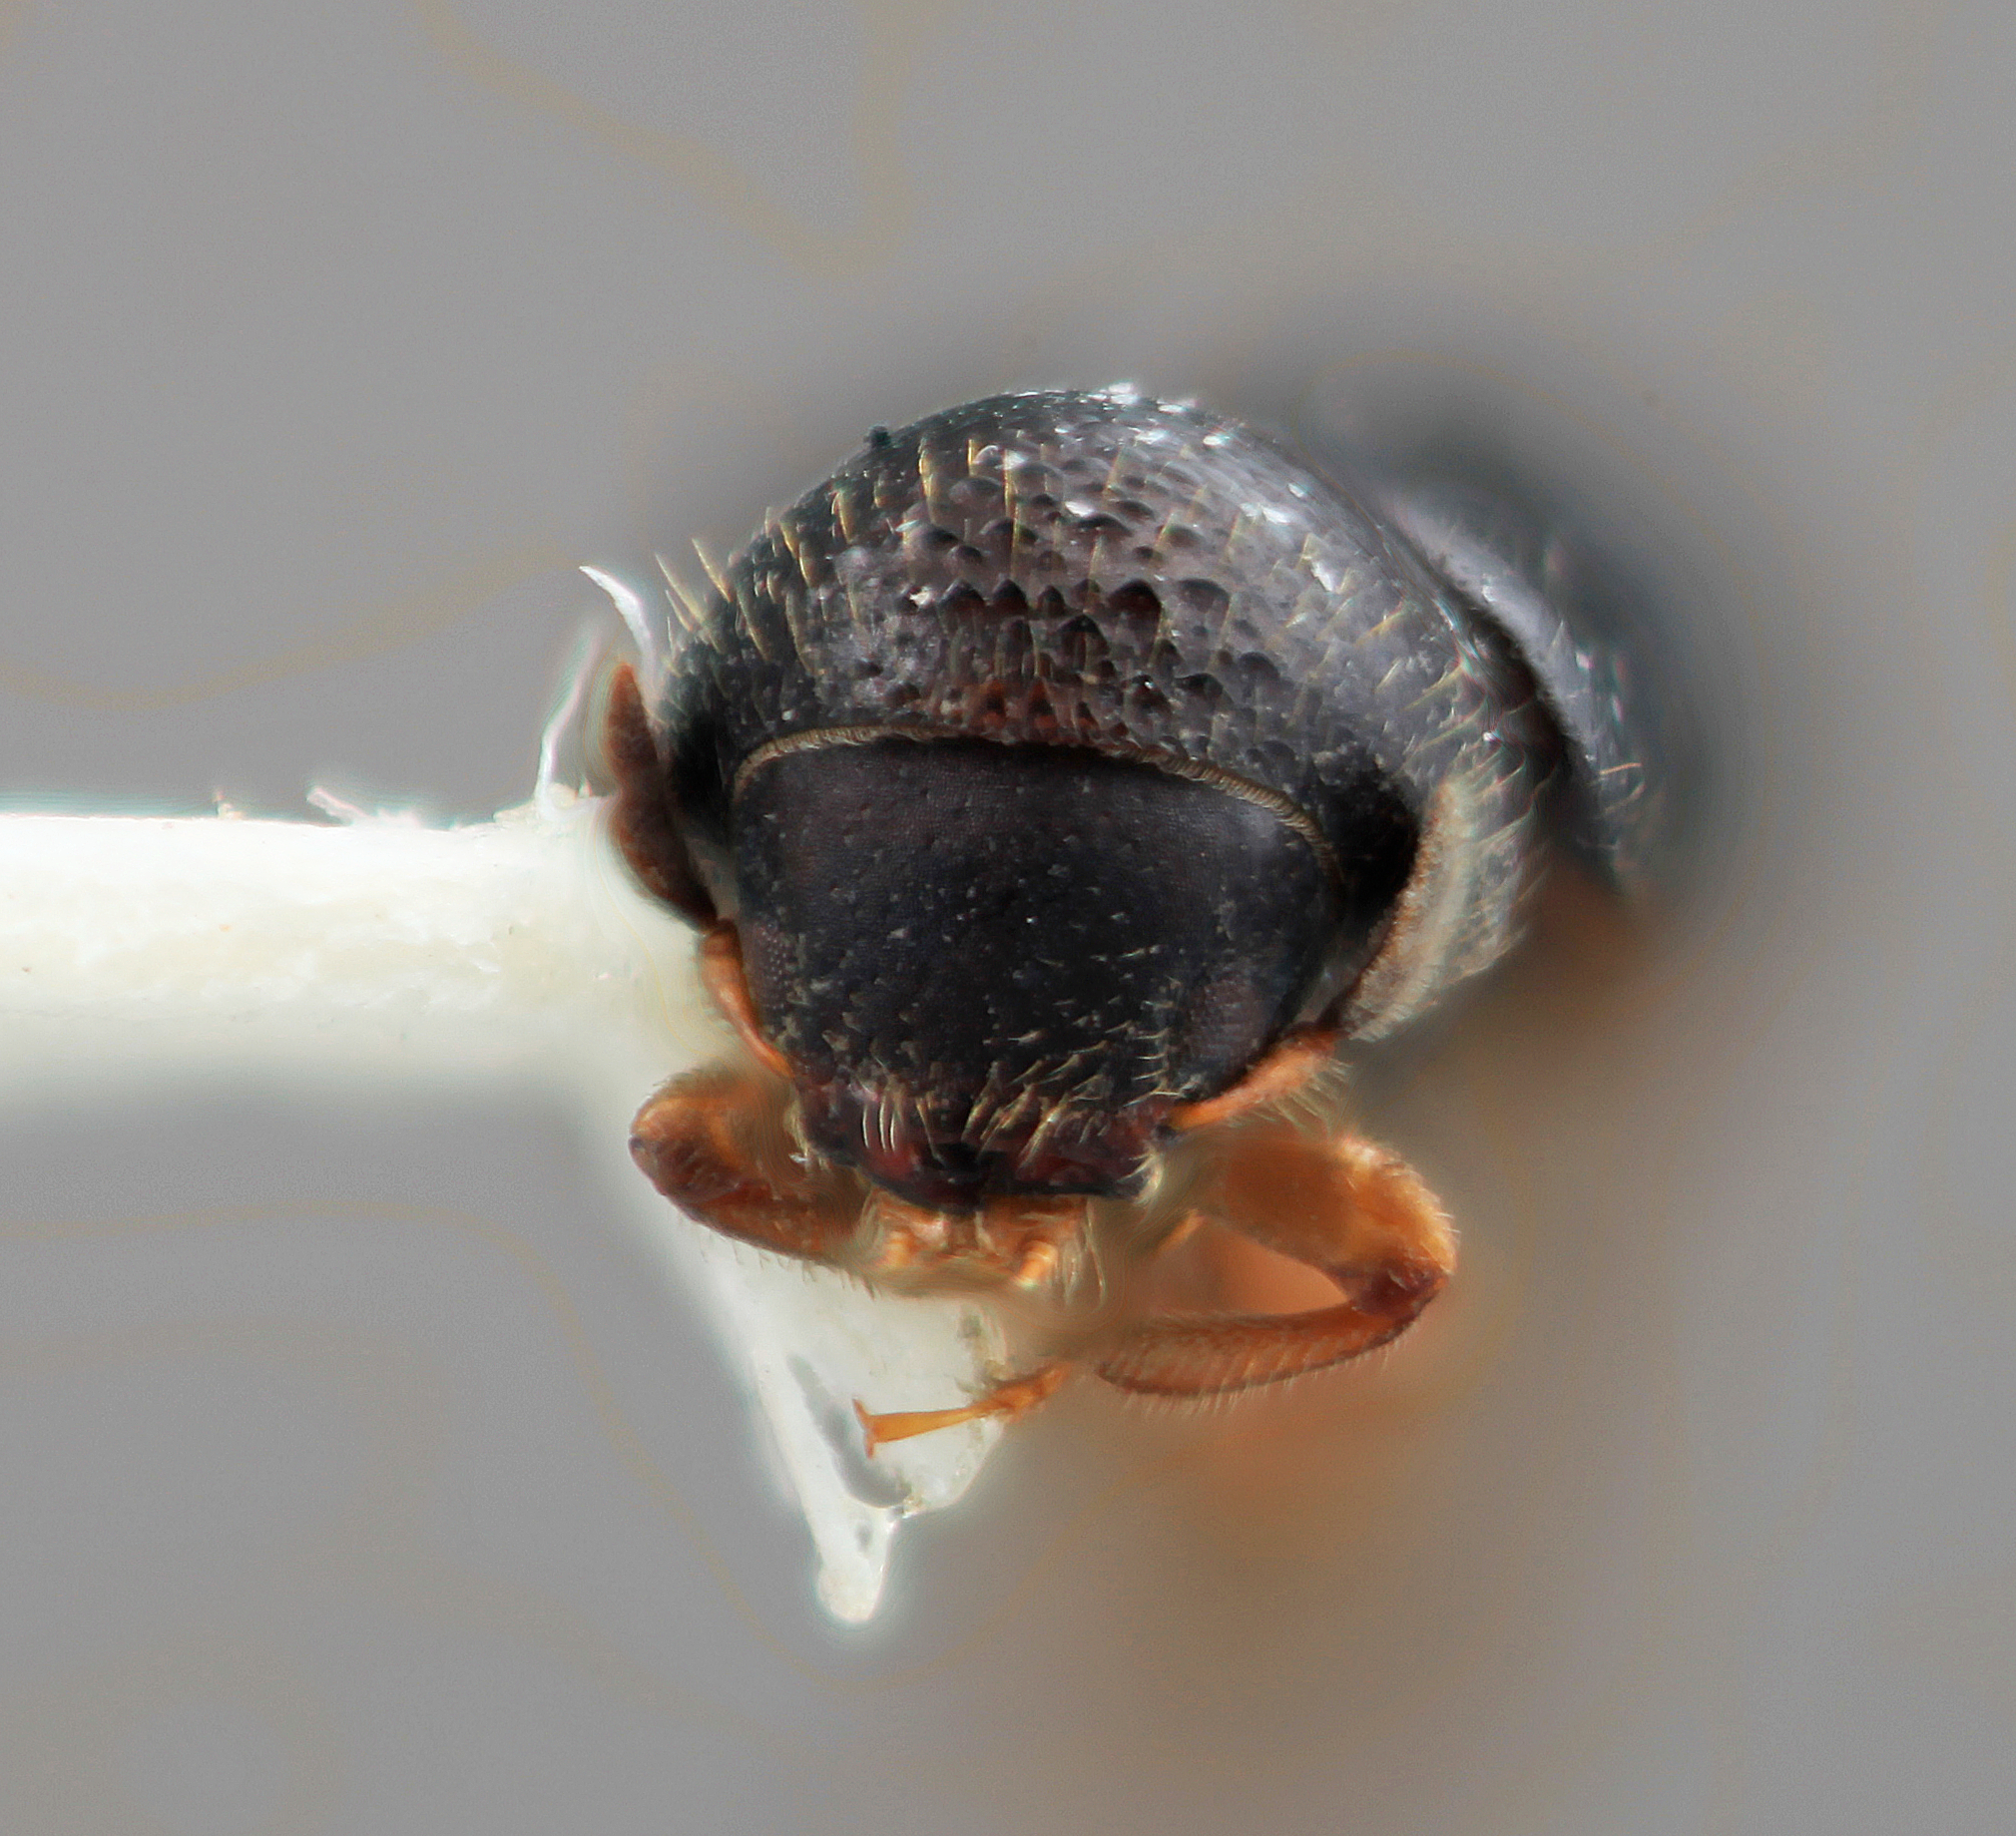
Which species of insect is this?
Corthylus pseudoandinus
